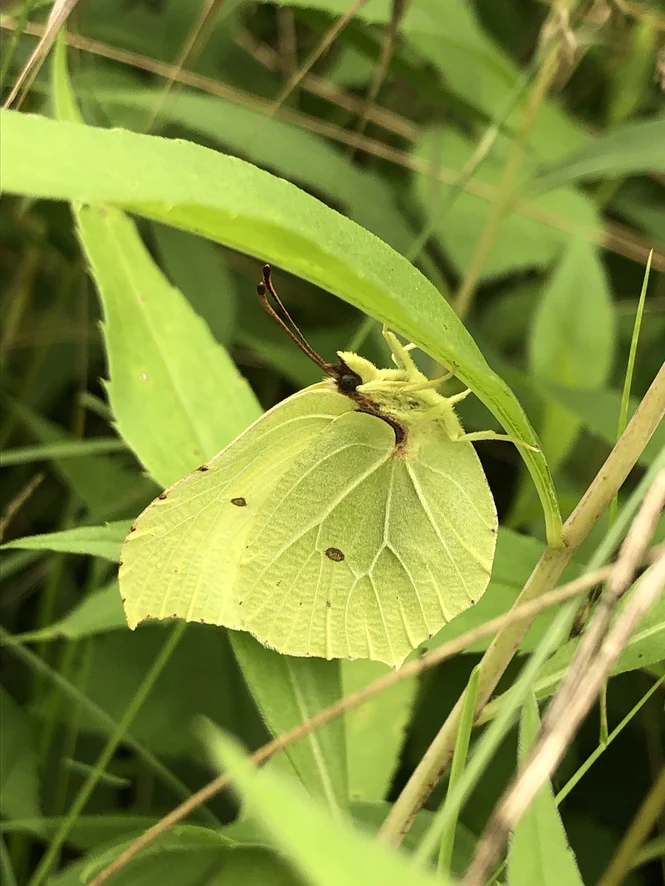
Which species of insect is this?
Gonepteryx rhamni
